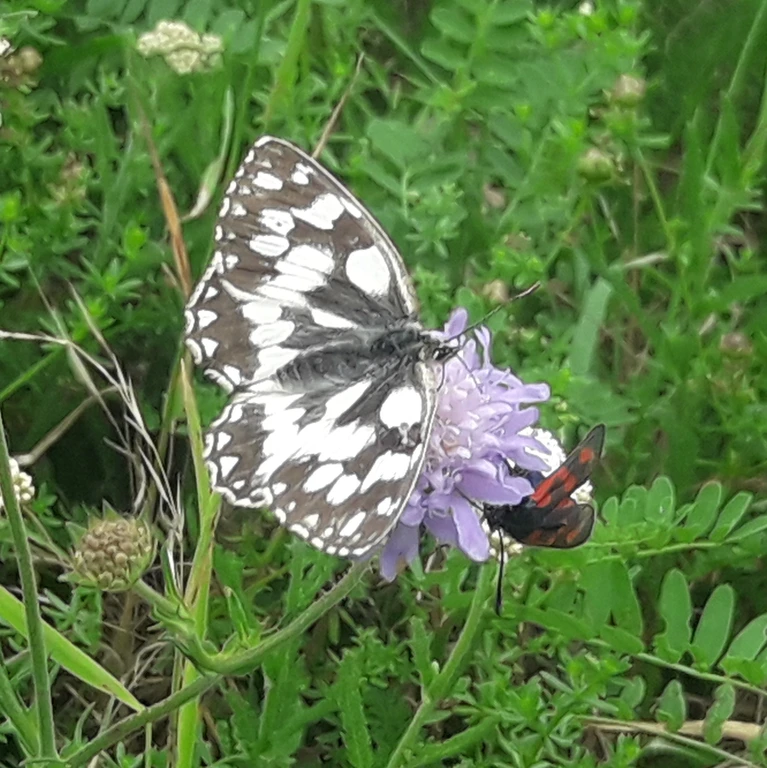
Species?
Melanargia galathea
